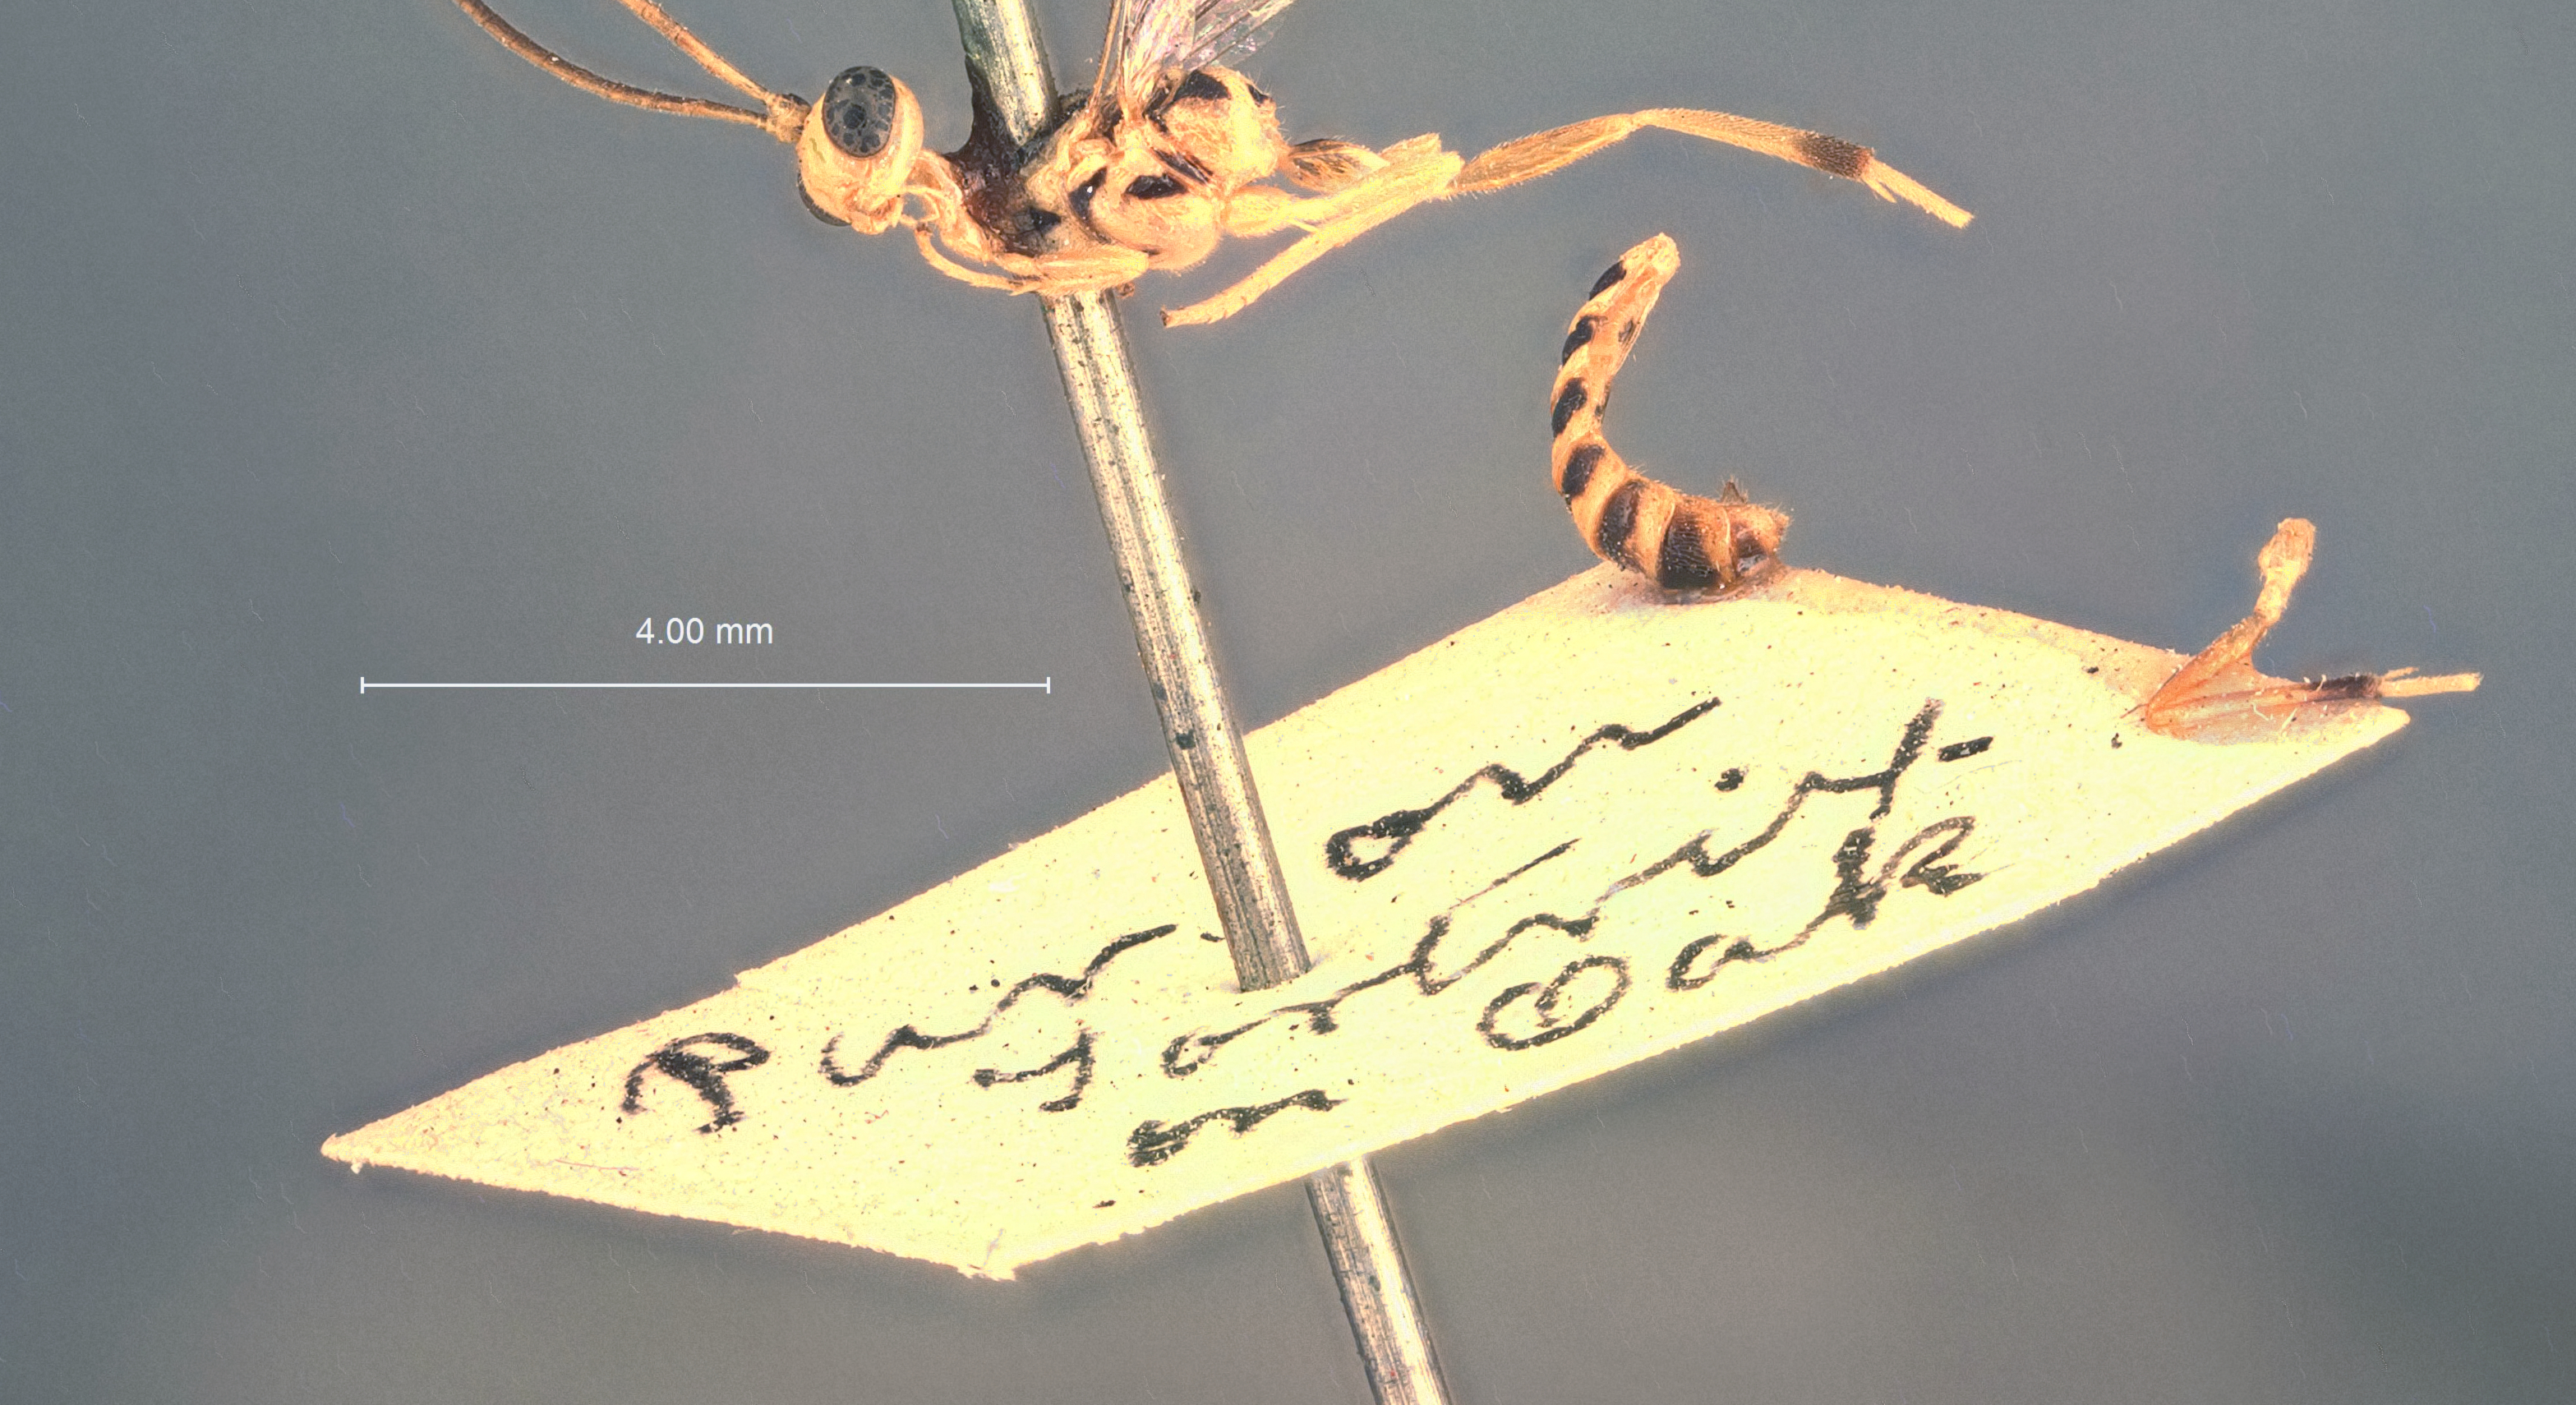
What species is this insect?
Glypta xanthozonata
